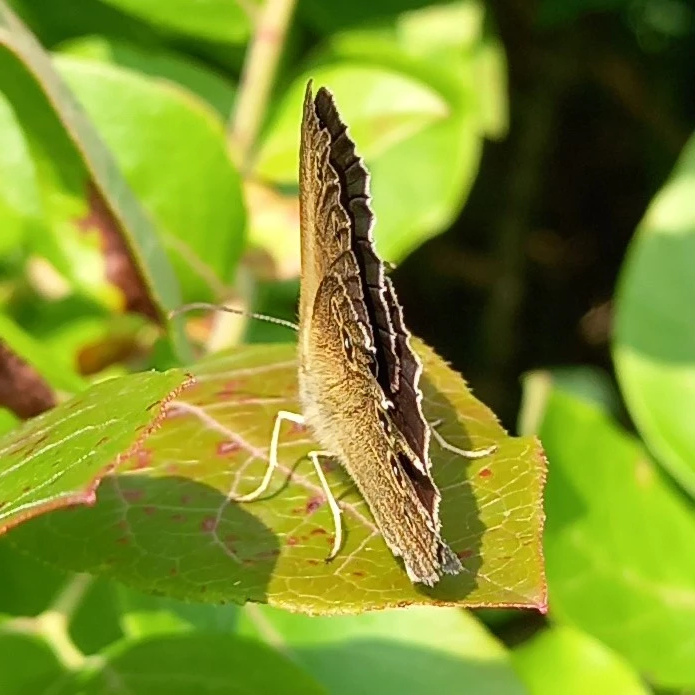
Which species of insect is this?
Aphantopus hyperantus
